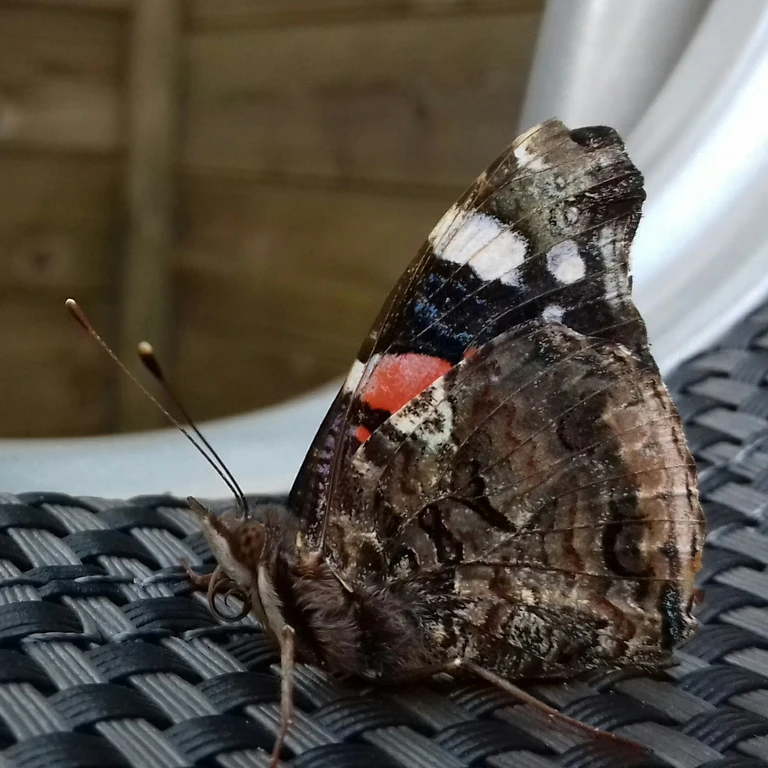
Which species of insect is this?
Vanessa atalanta
